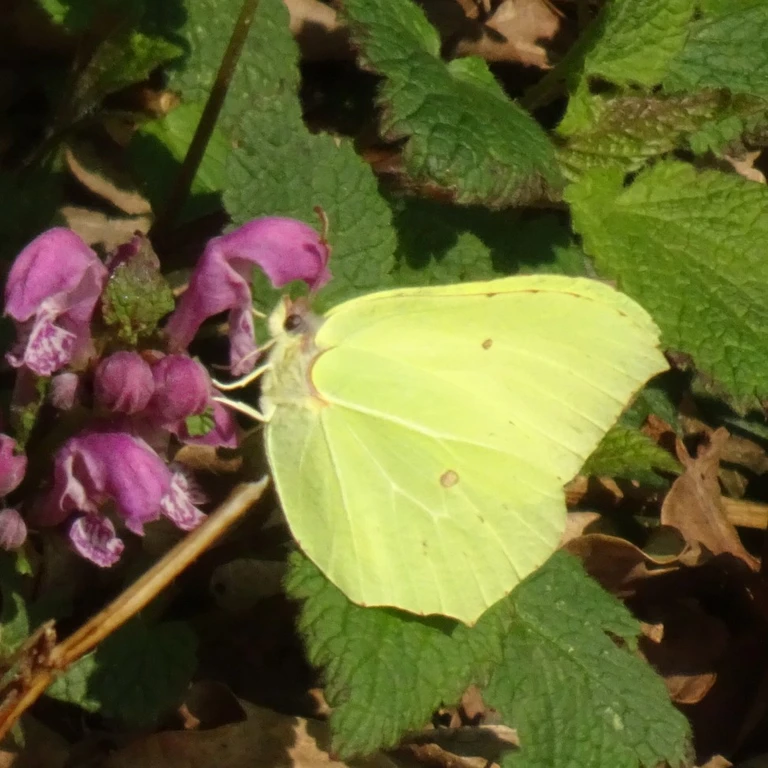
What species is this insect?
Gonepteryx rhamni
